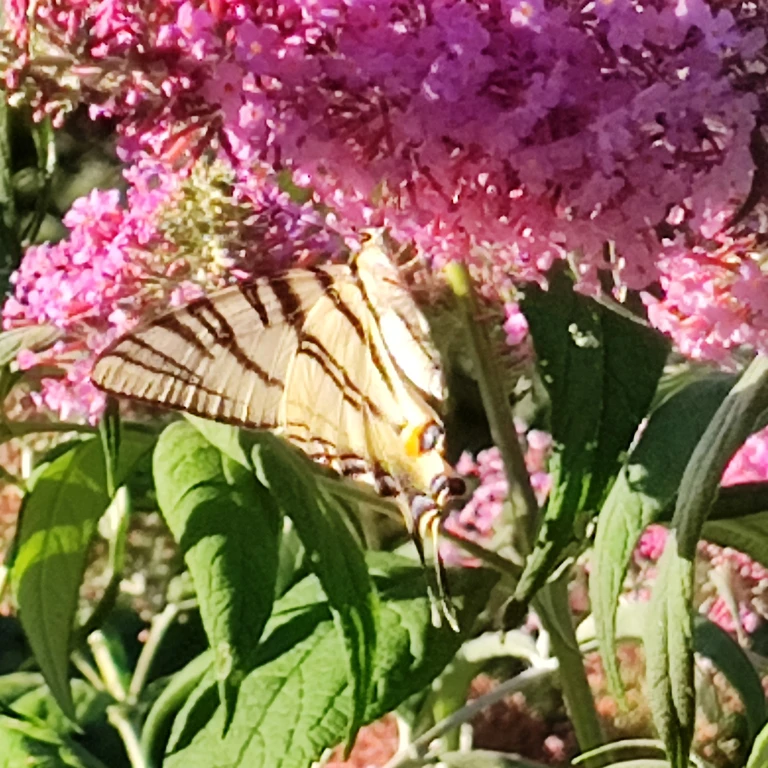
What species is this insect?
Iphiclides podalirius
